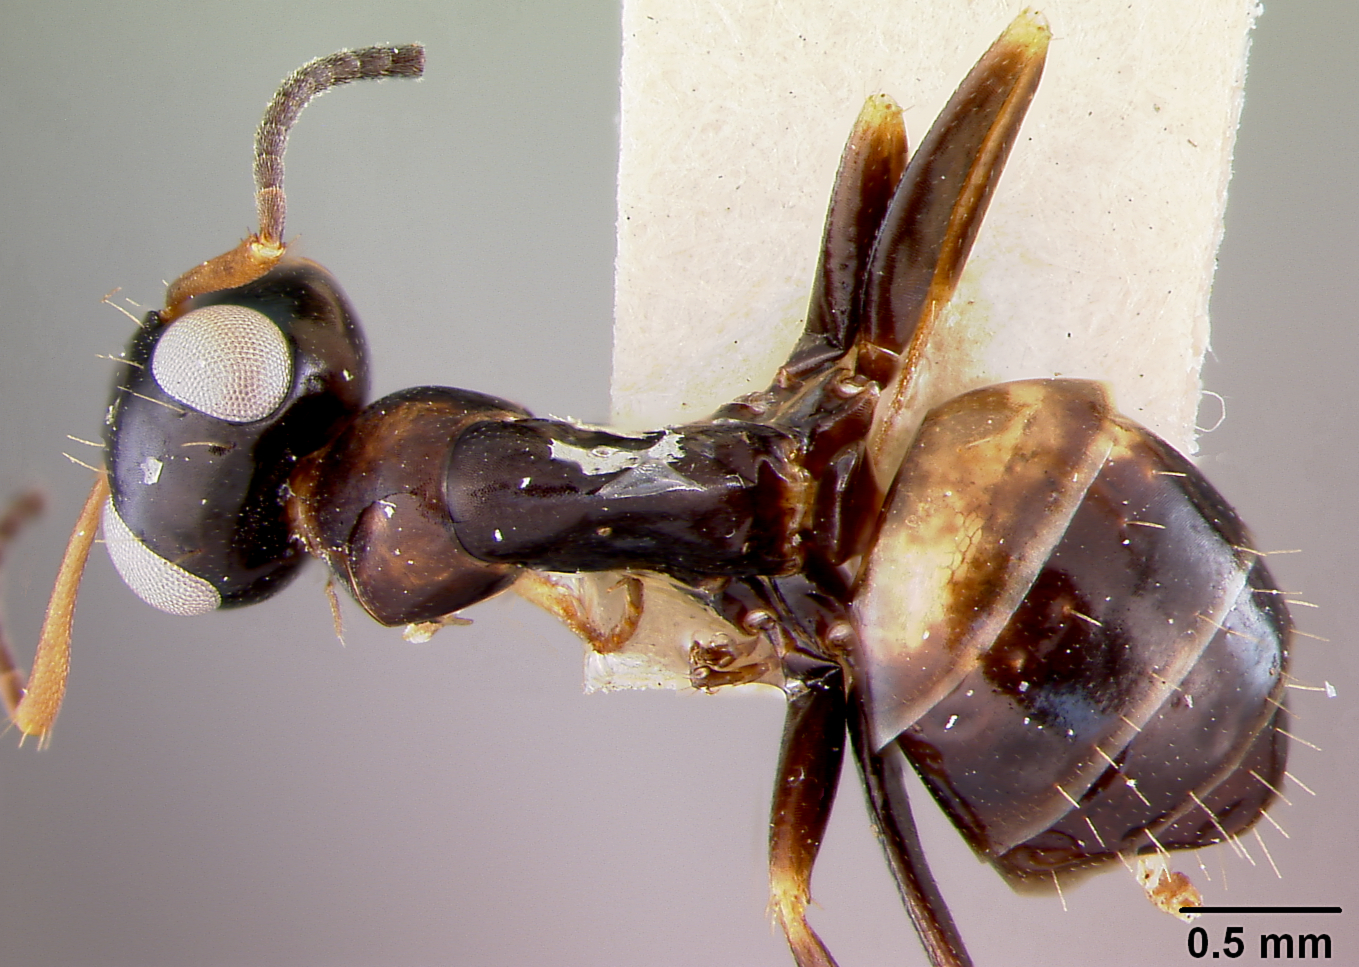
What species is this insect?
Opisthopsis respiciens
